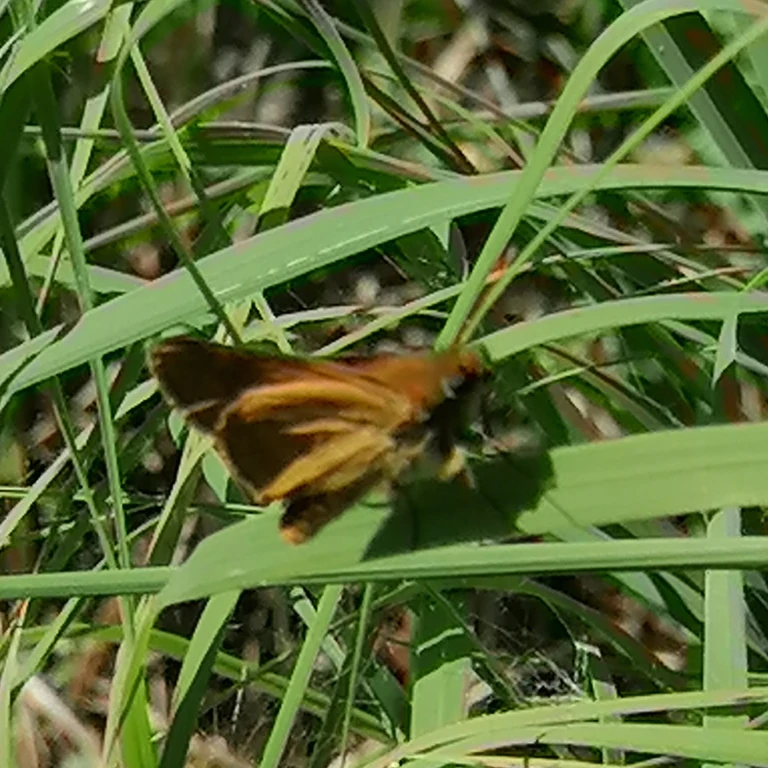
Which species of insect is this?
Ochlodes sylvanus (also Ochlodes venata)
